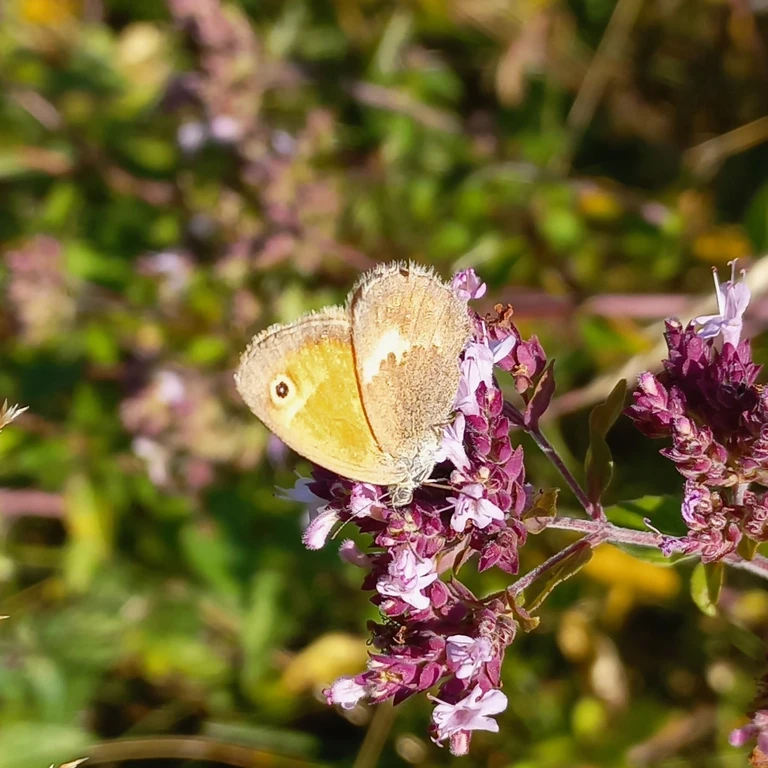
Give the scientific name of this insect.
Coenonympha pamphilus
